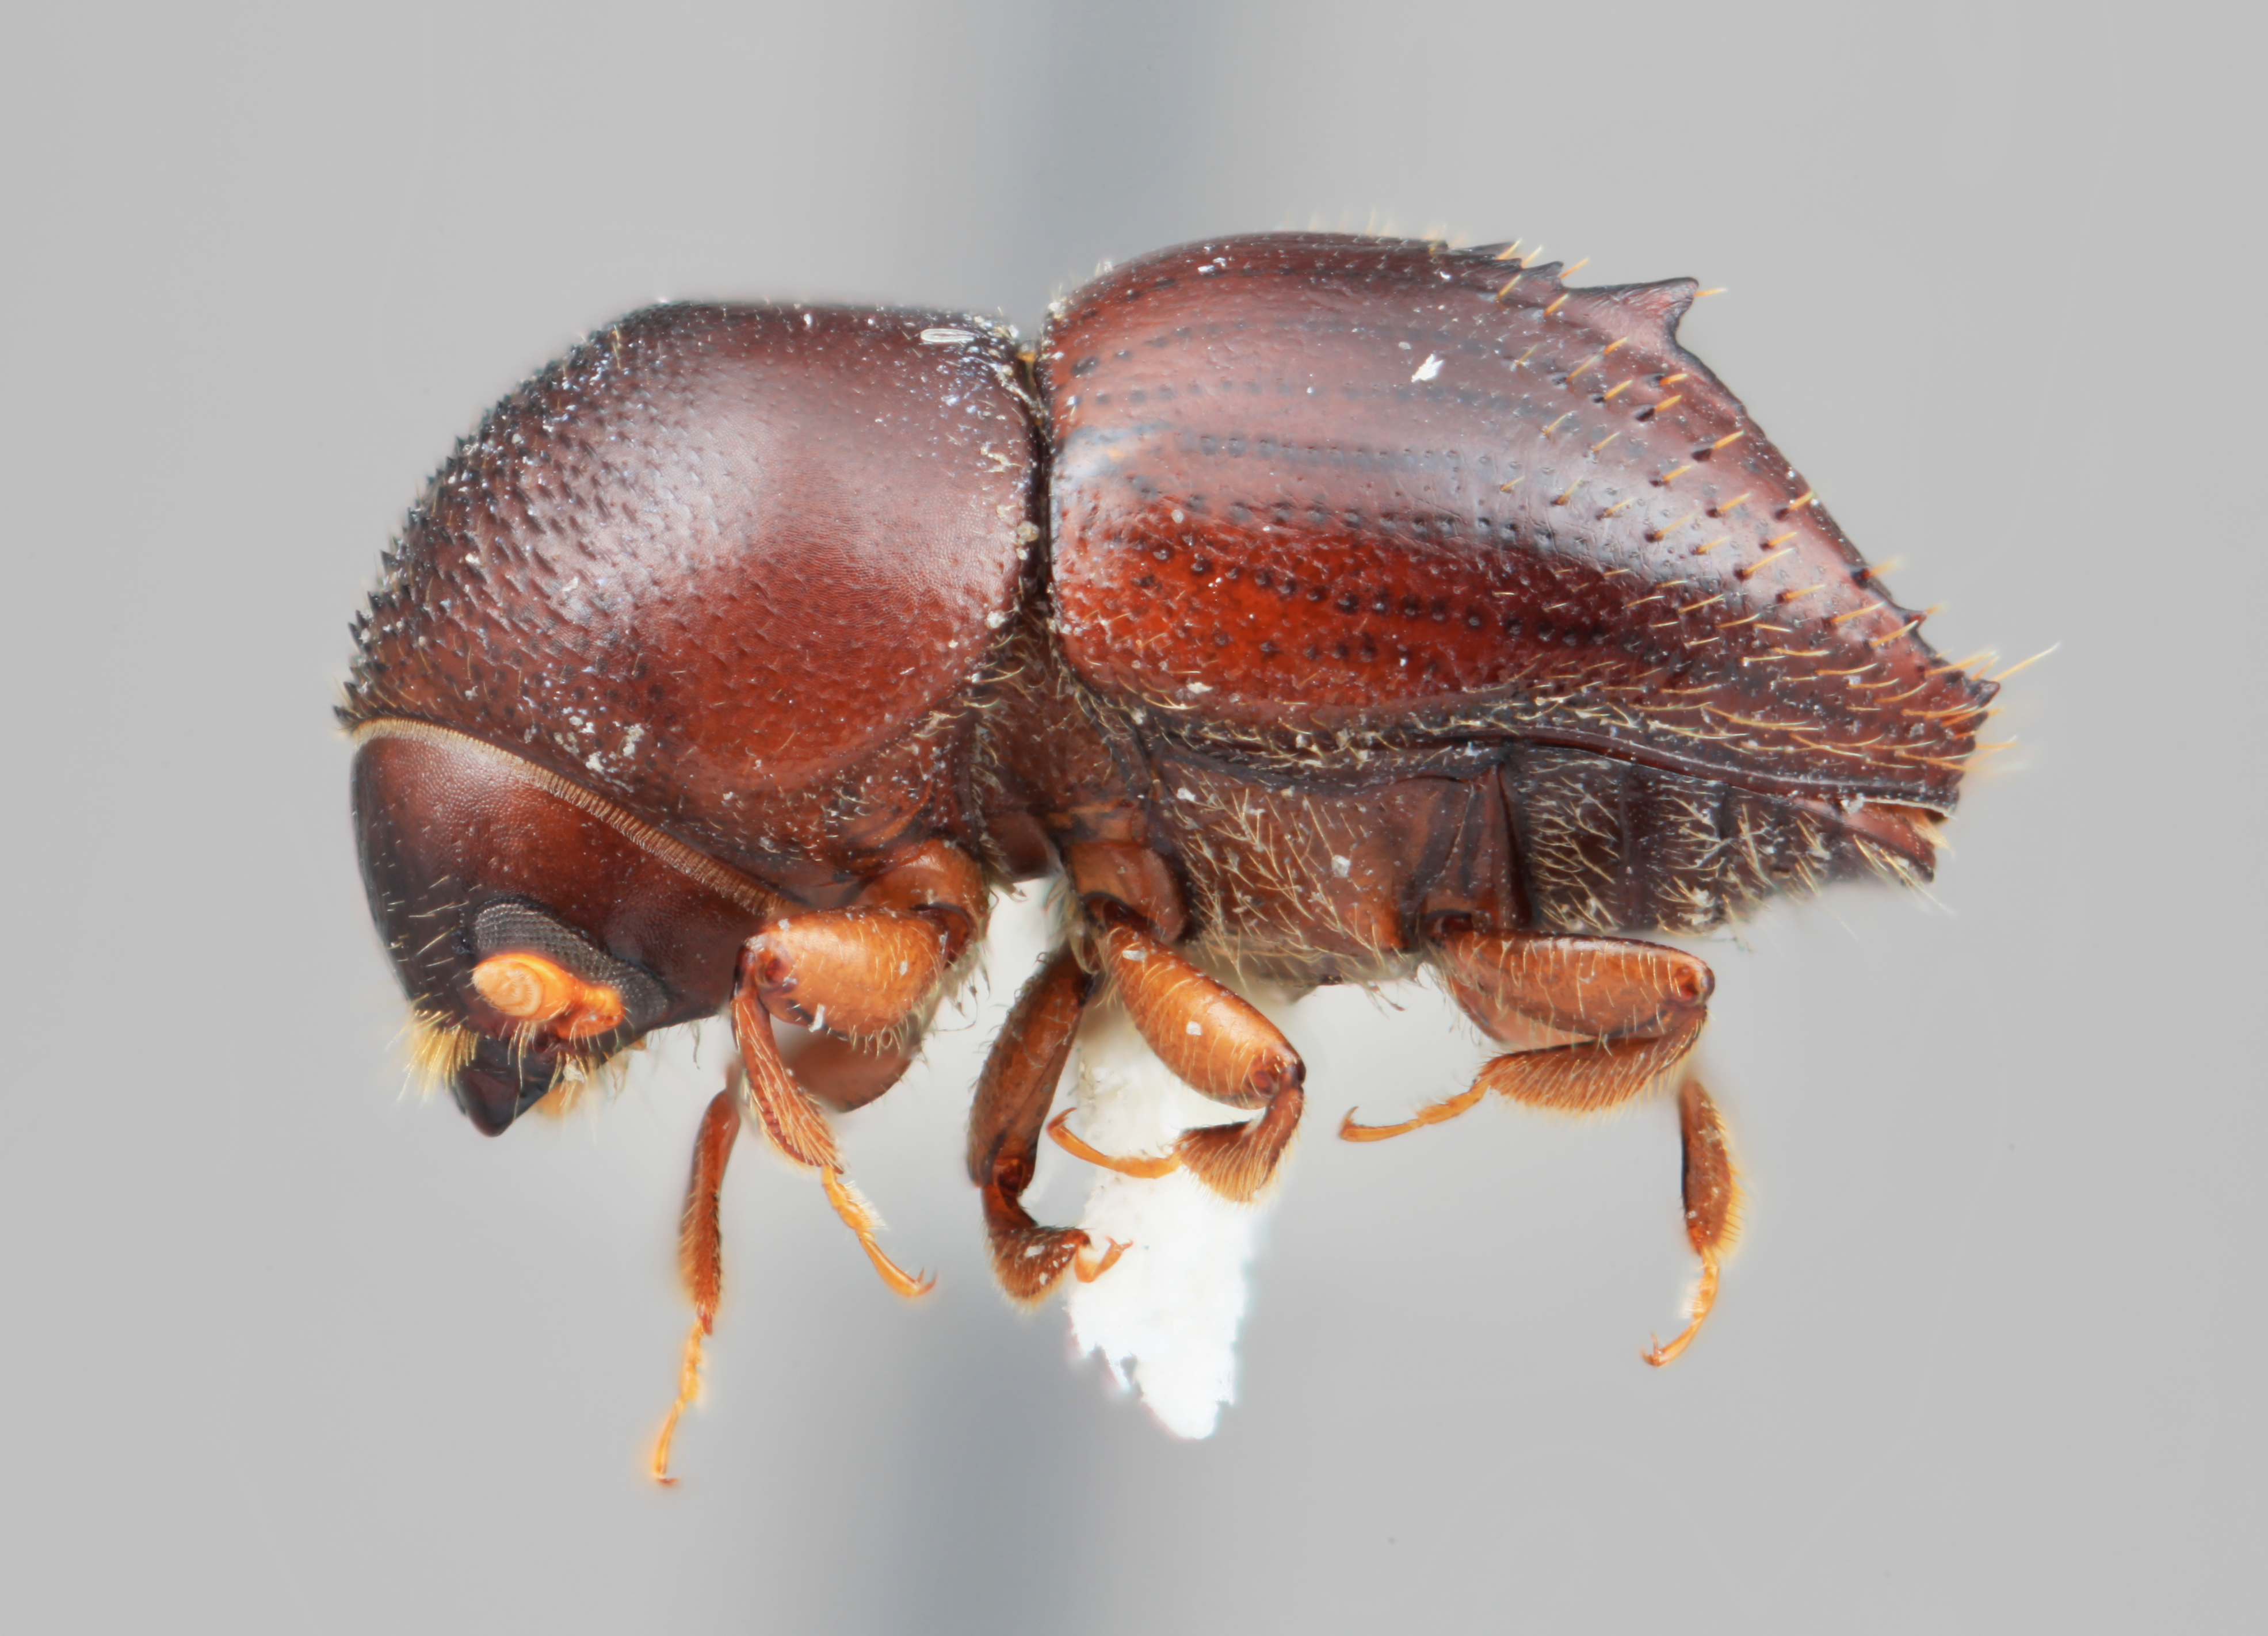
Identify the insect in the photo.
Xyleborus sharpi
